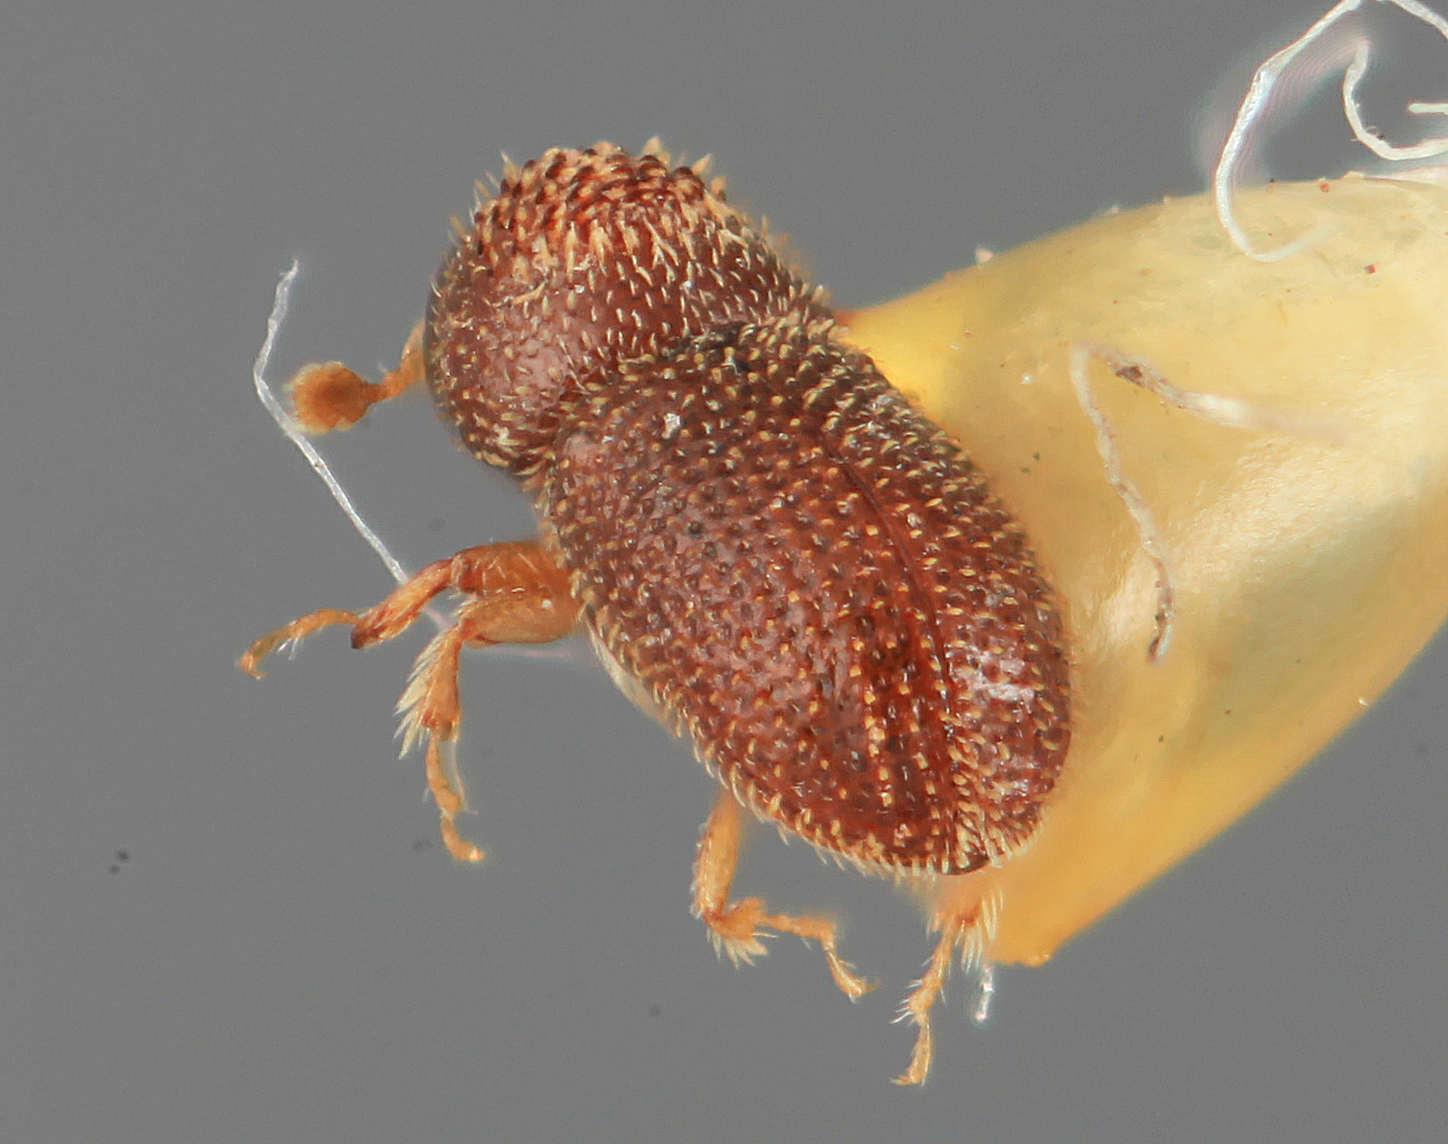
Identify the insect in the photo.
Pseudothysanoes brunneus
